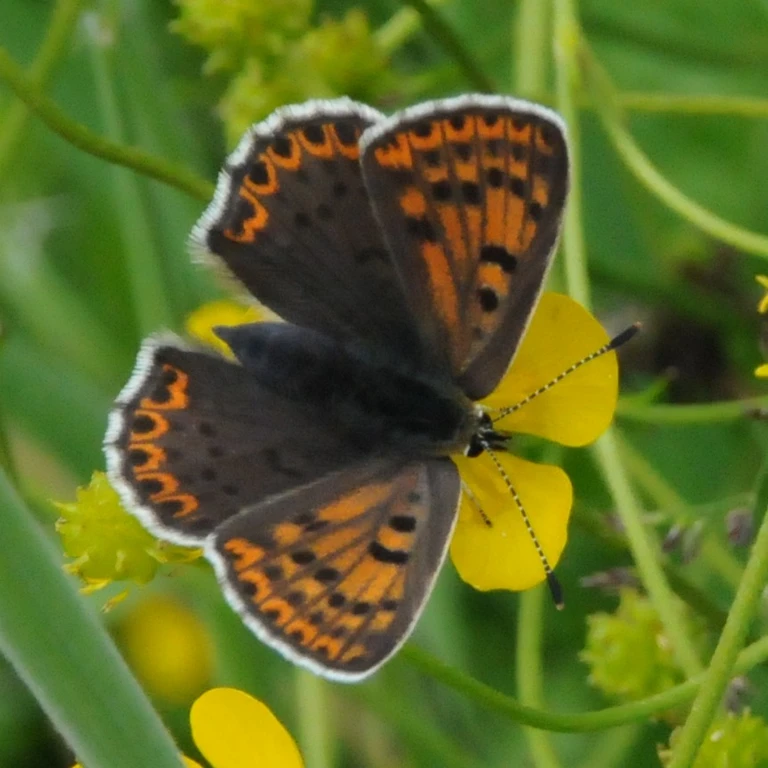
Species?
Lycaena tityrus (also Loweia tityrus)
